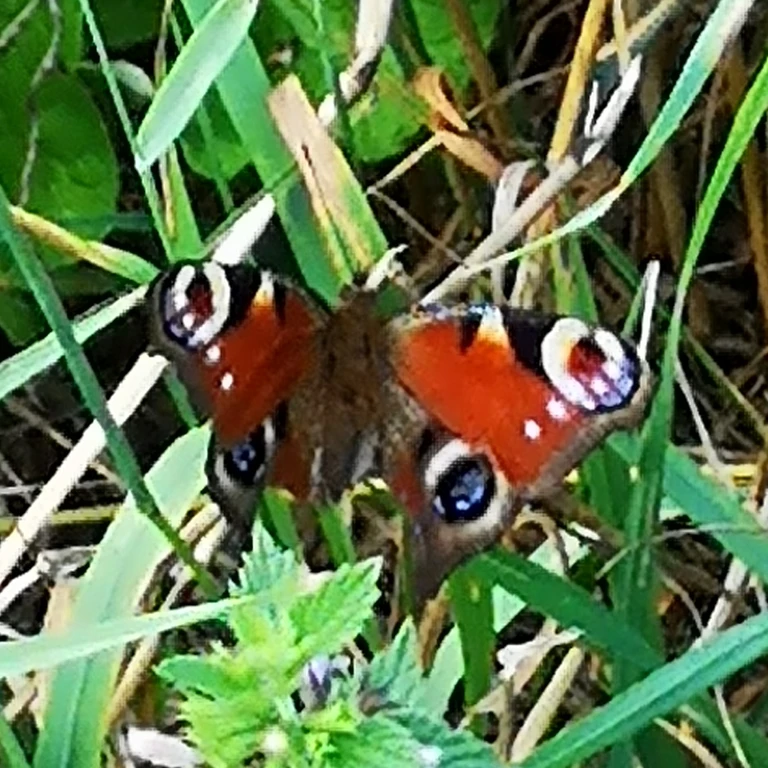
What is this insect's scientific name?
Aglais io
